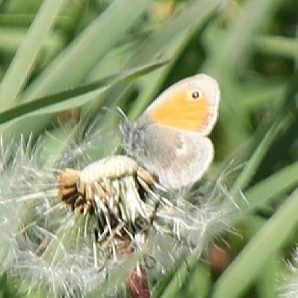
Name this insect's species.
Coenonympha pamphilus
